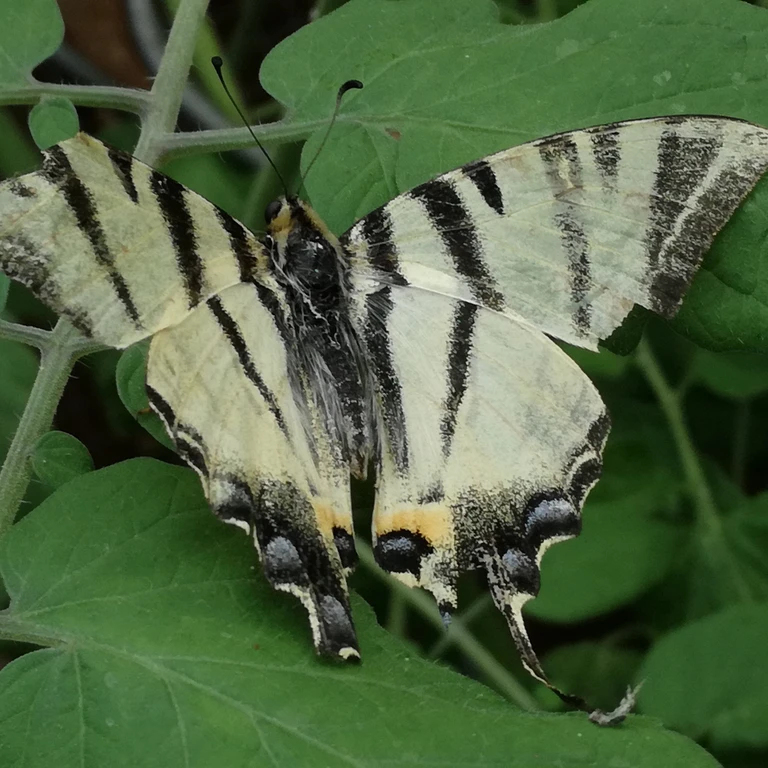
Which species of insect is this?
Iphiclides podalirius
